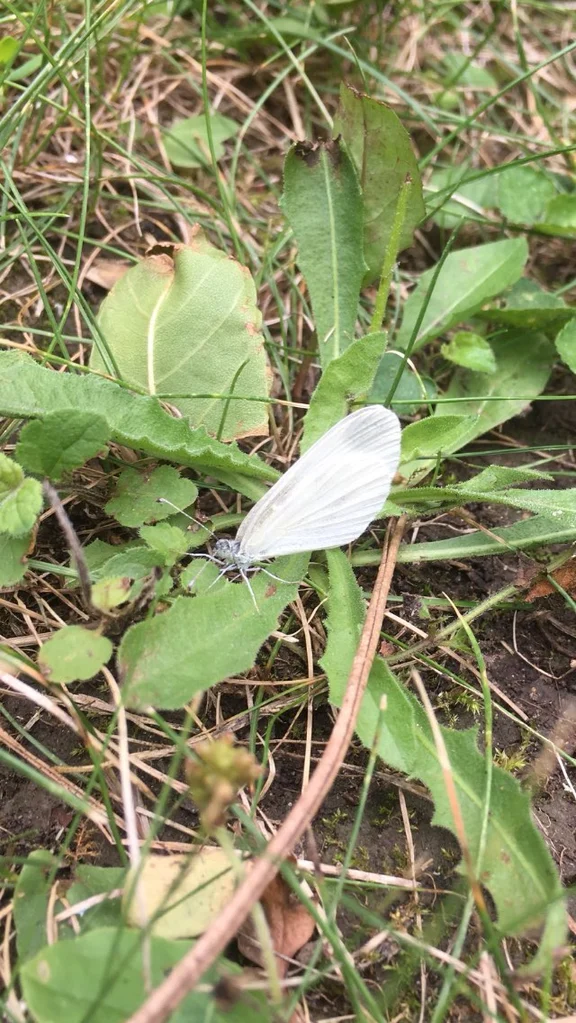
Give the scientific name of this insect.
Leptidea sinapis/juvernica
